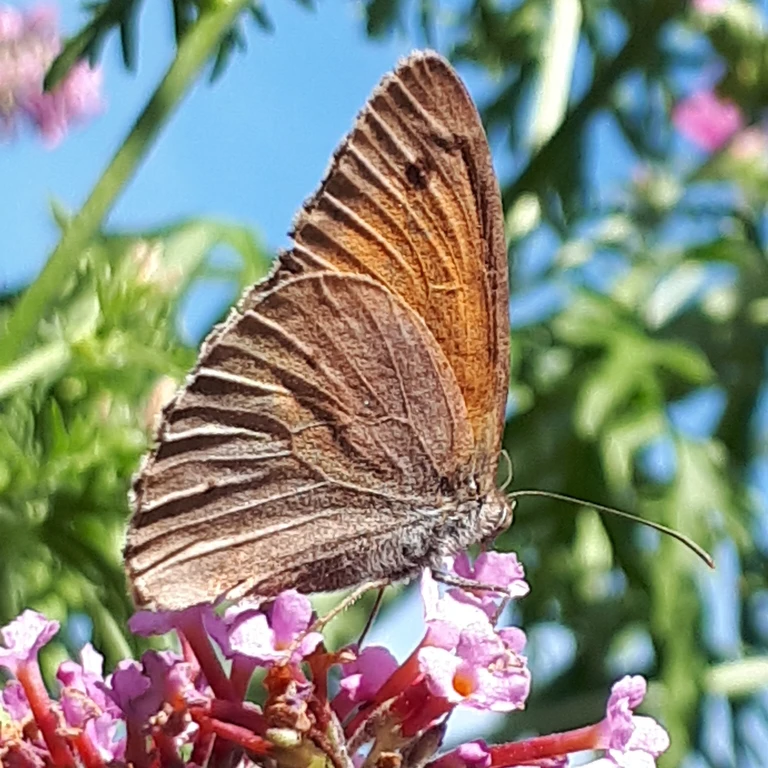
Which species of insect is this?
Maniola jurtina
